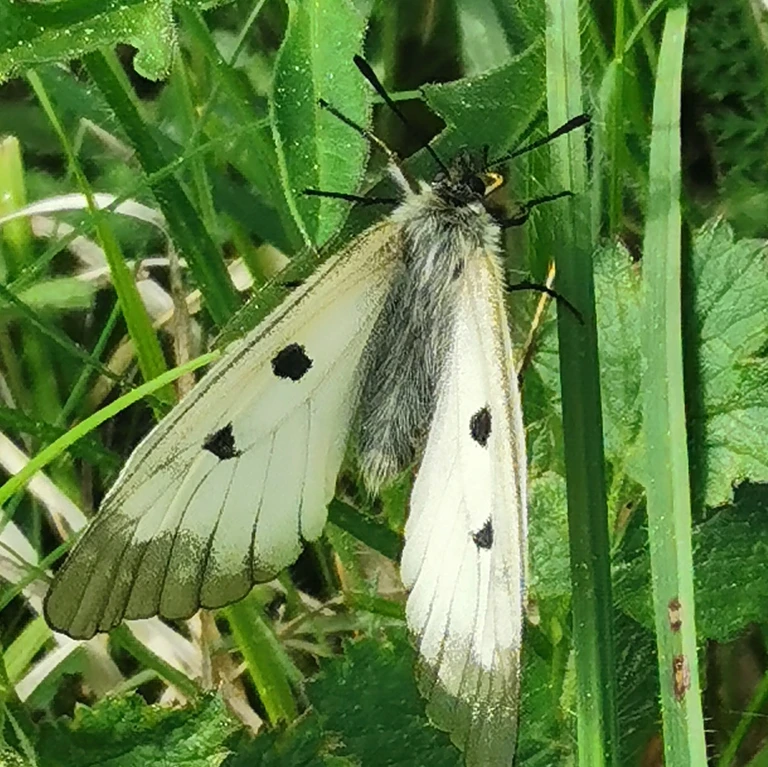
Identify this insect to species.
Parnassius mnemosyne
